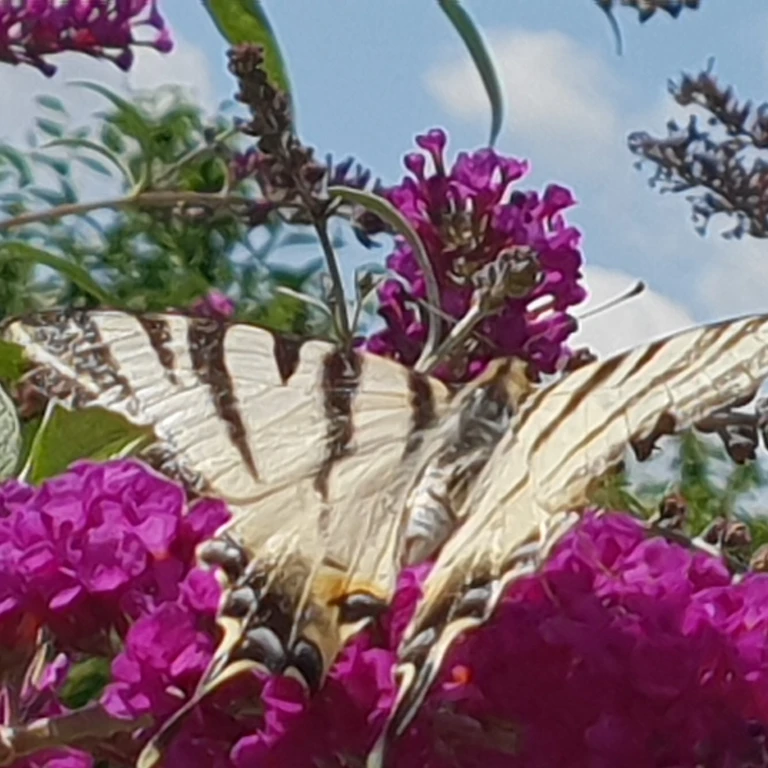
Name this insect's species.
Iphiclides podalirius
